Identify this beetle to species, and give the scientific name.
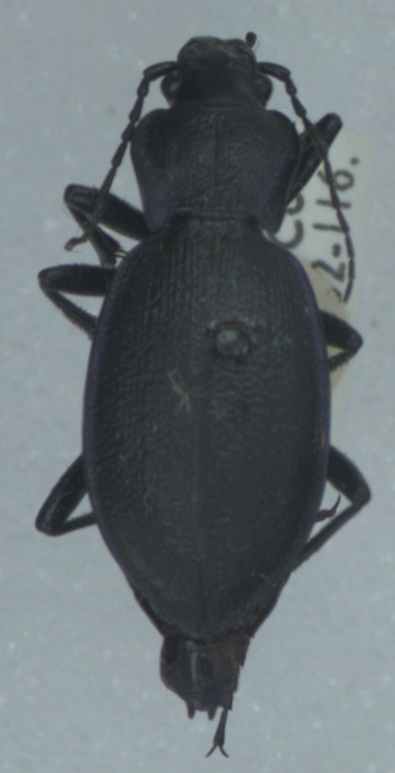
Carabus problematicus
